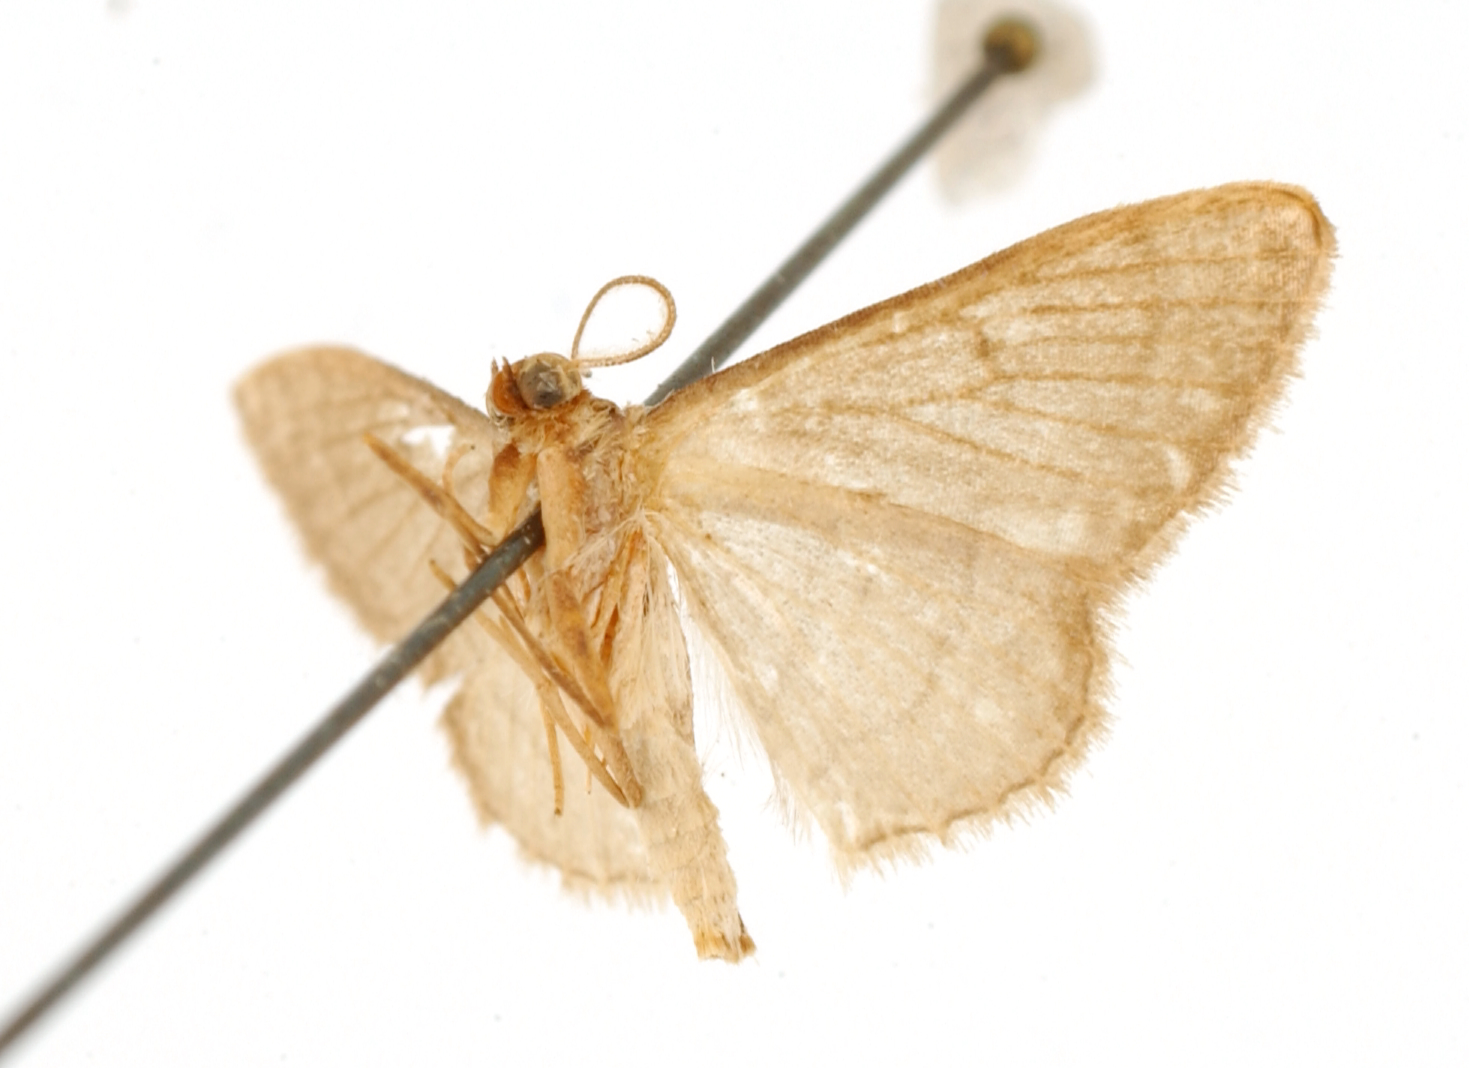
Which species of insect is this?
Haemalea immunda
